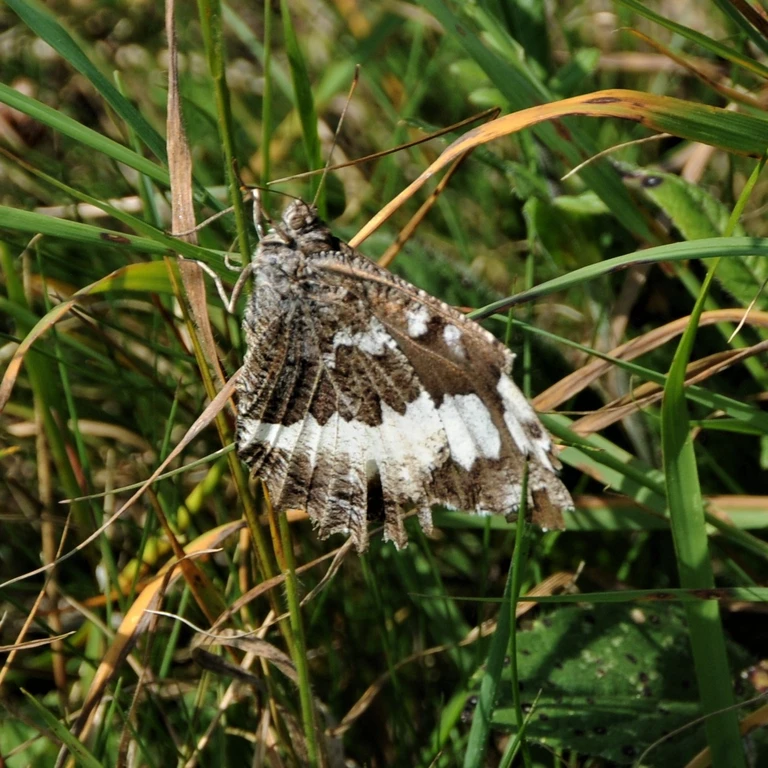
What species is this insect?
Brintesia circe
